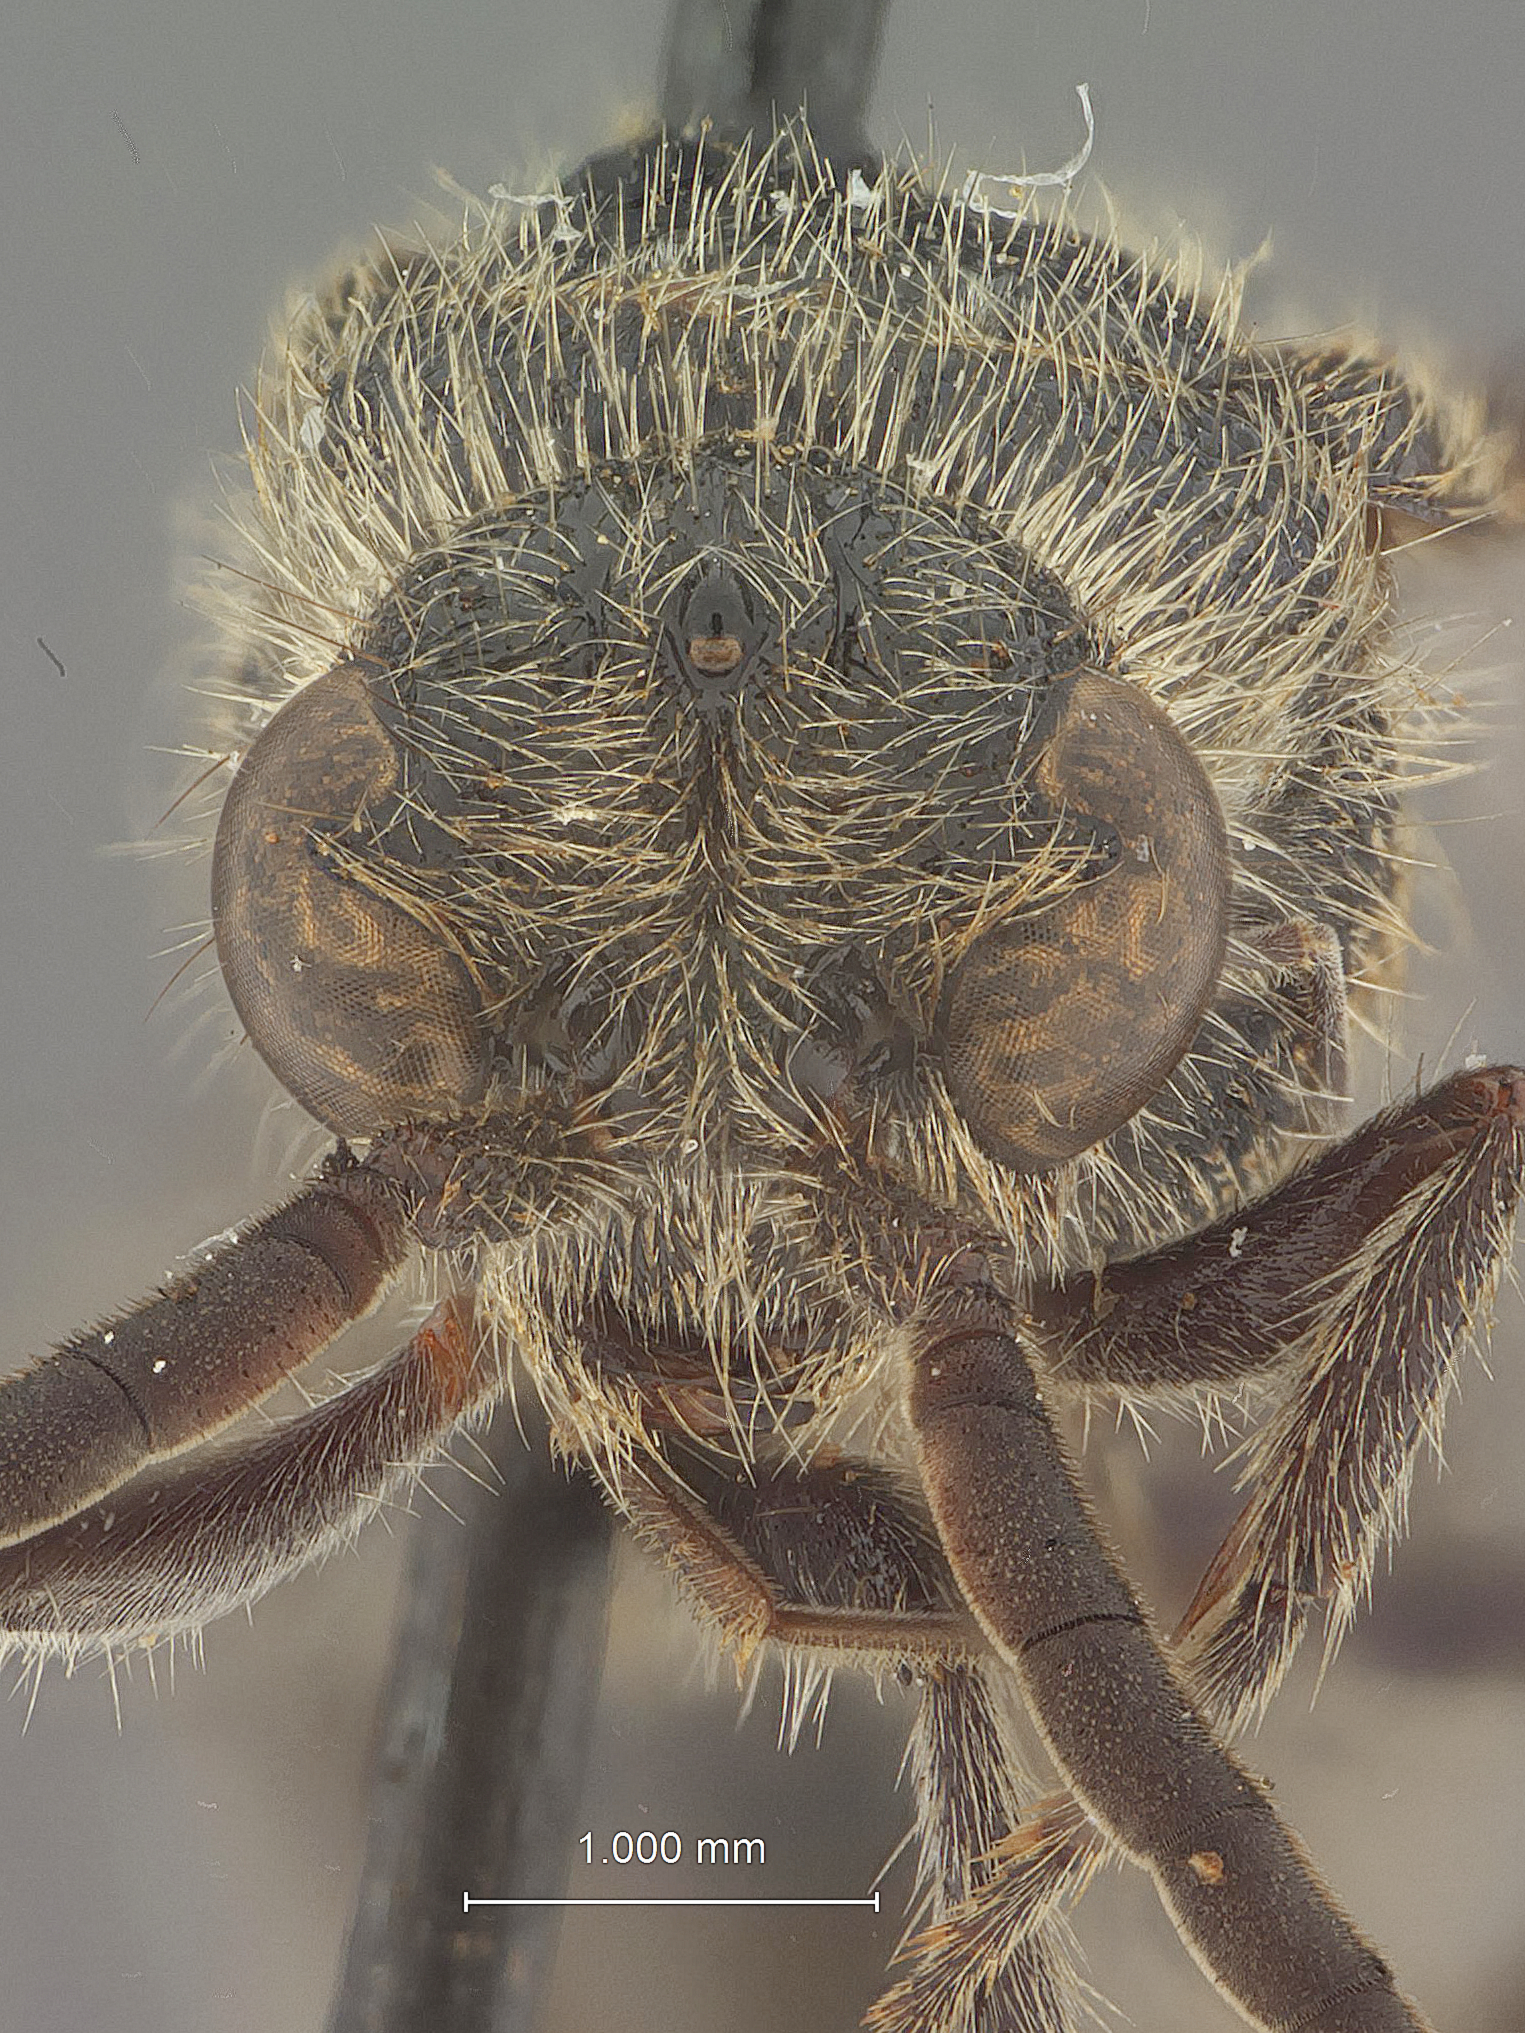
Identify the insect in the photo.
Smicromyrme viriata
